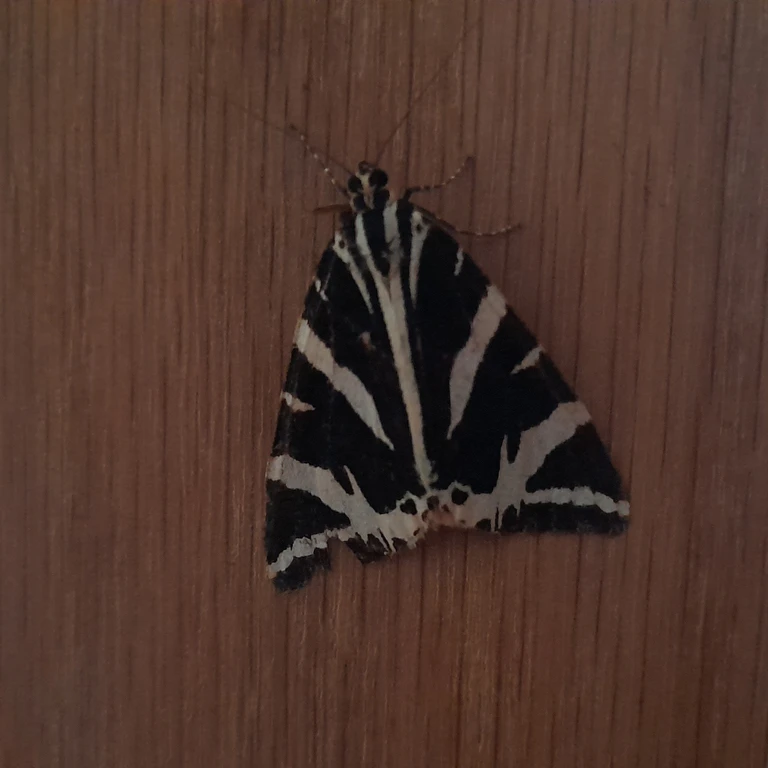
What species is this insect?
Euplagia quadripunctaria
